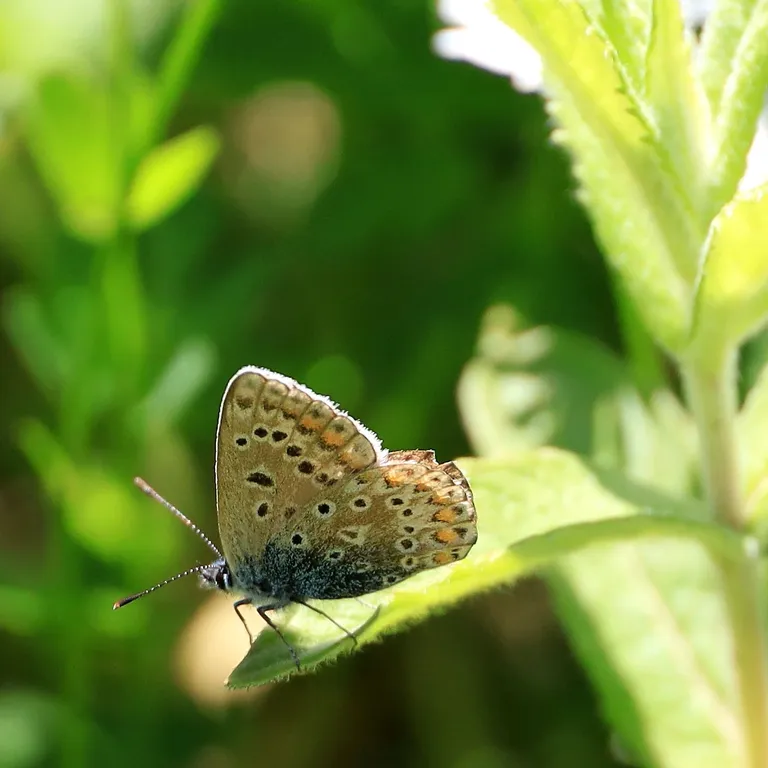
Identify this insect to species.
Polyommatus icarus
